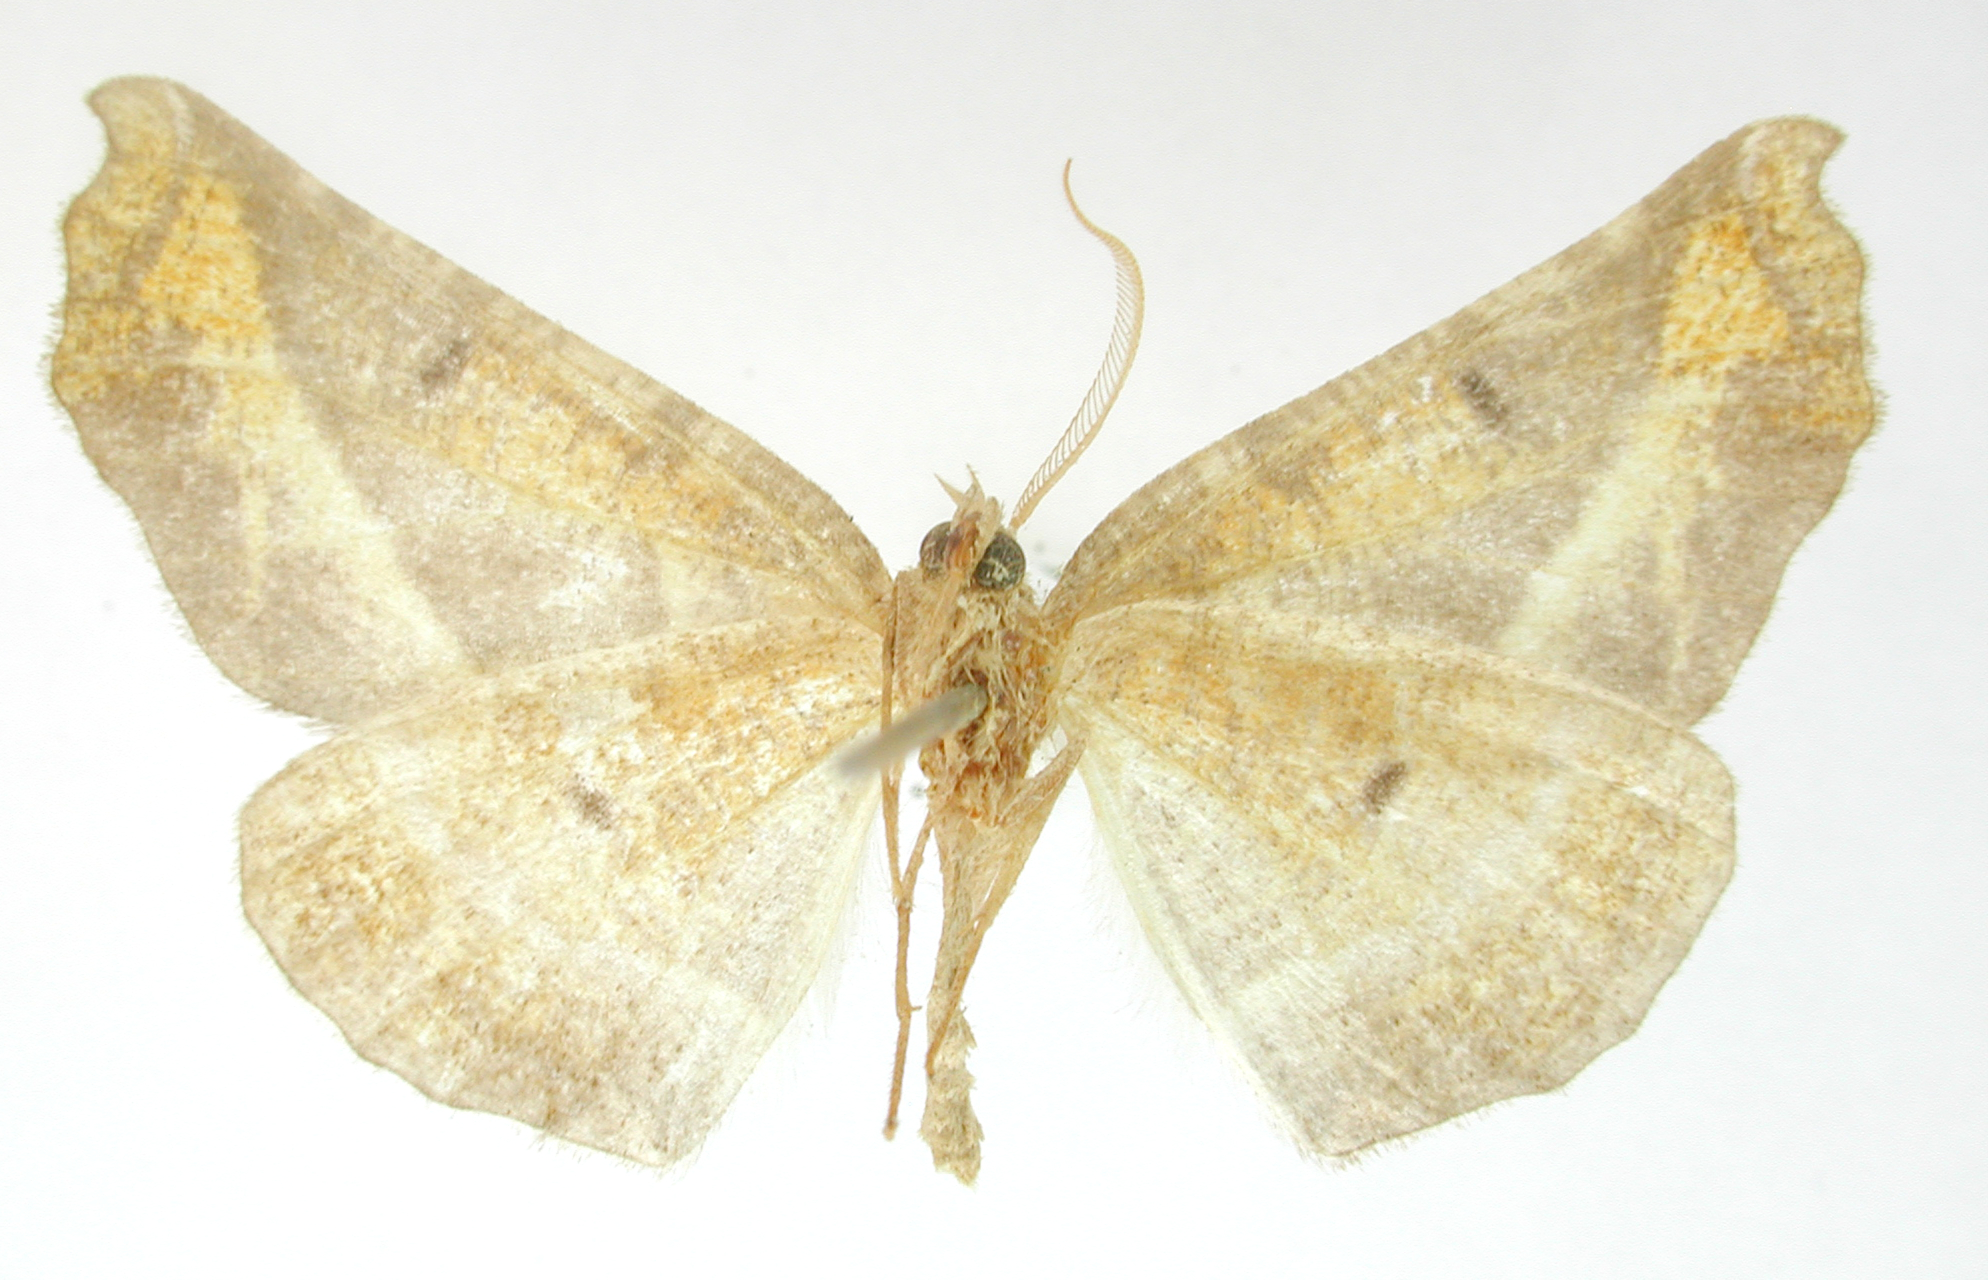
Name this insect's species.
Selenia azamora
